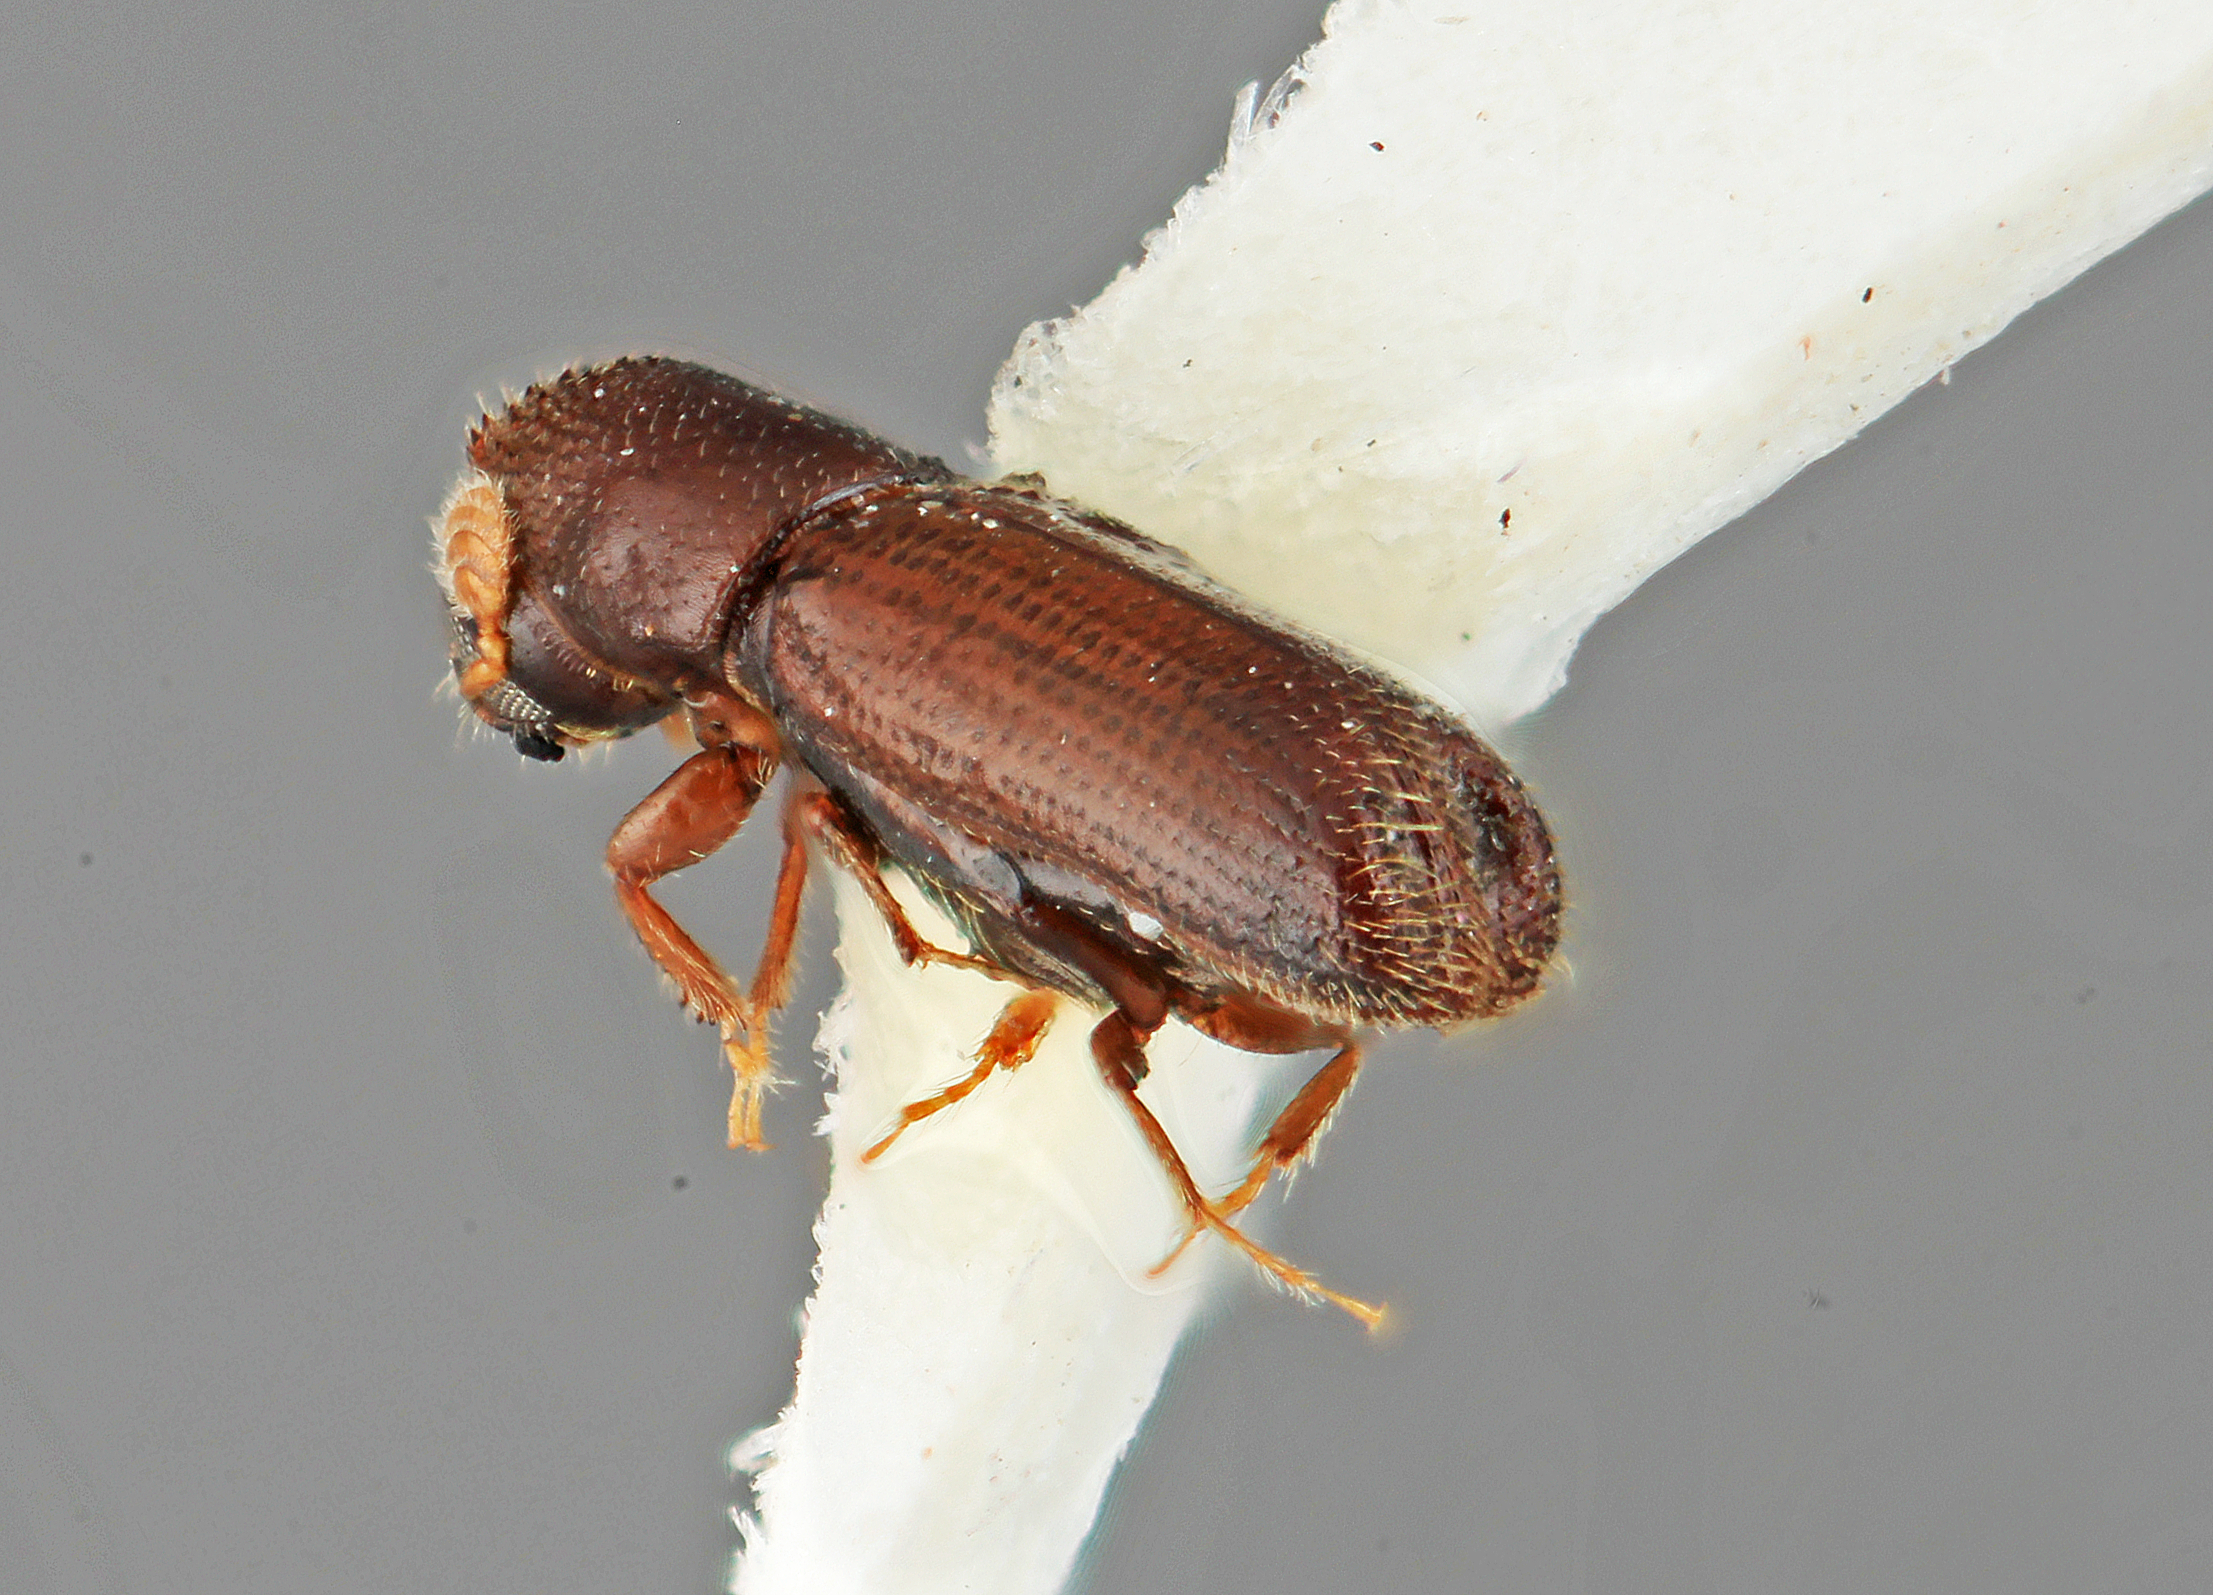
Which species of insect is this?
Gnathophthorus rallus
